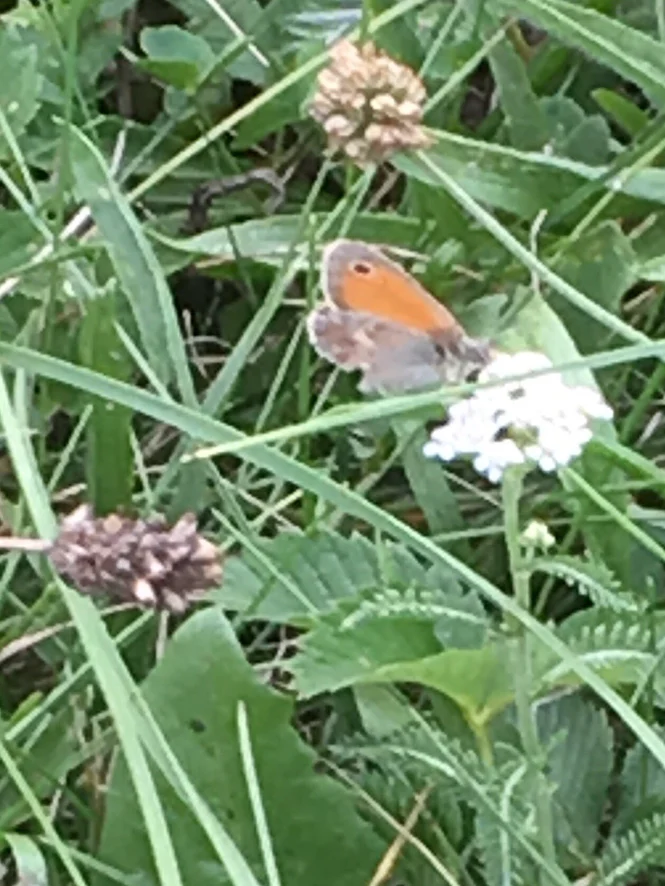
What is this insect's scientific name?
Coenonympha pamphilus
